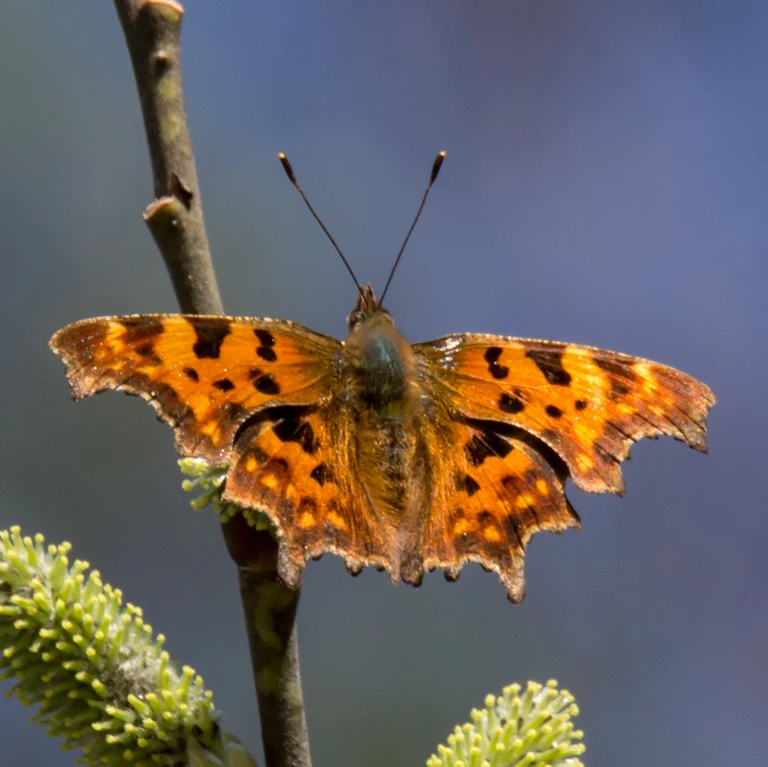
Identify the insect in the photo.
Polygonia c-album
